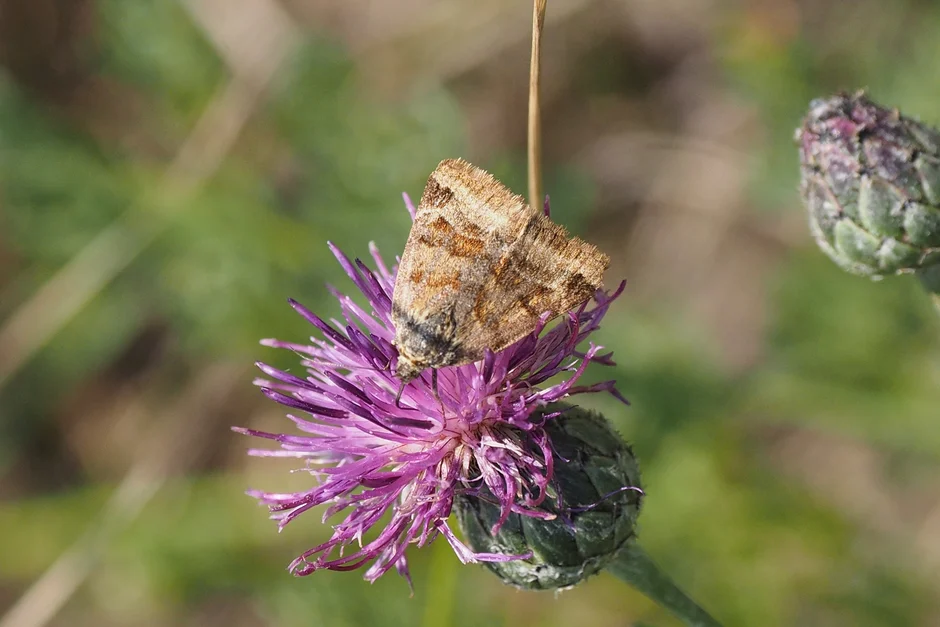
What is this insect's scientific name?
Euclidia glyphica
